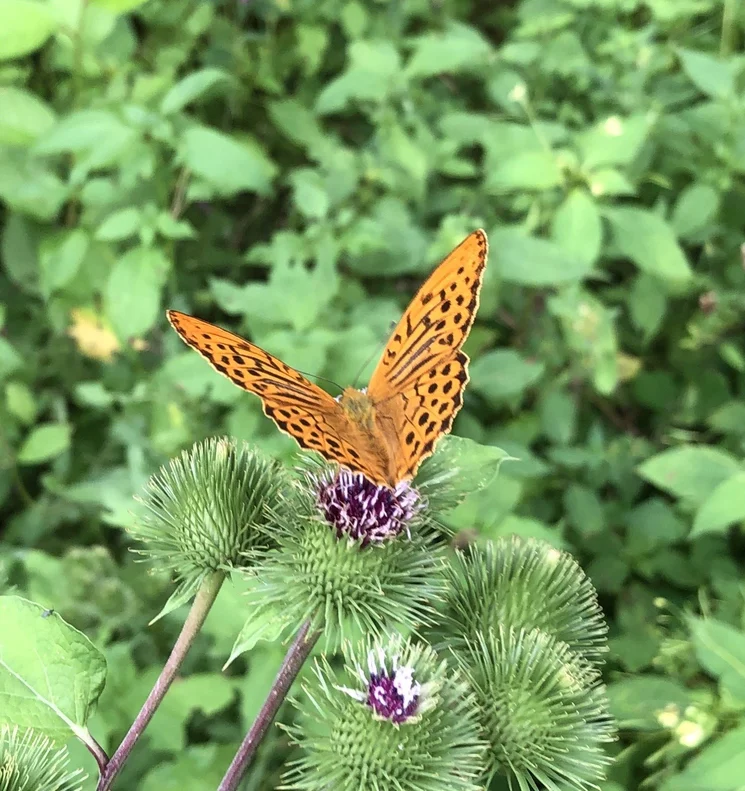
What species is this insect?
Argynnis paphia
